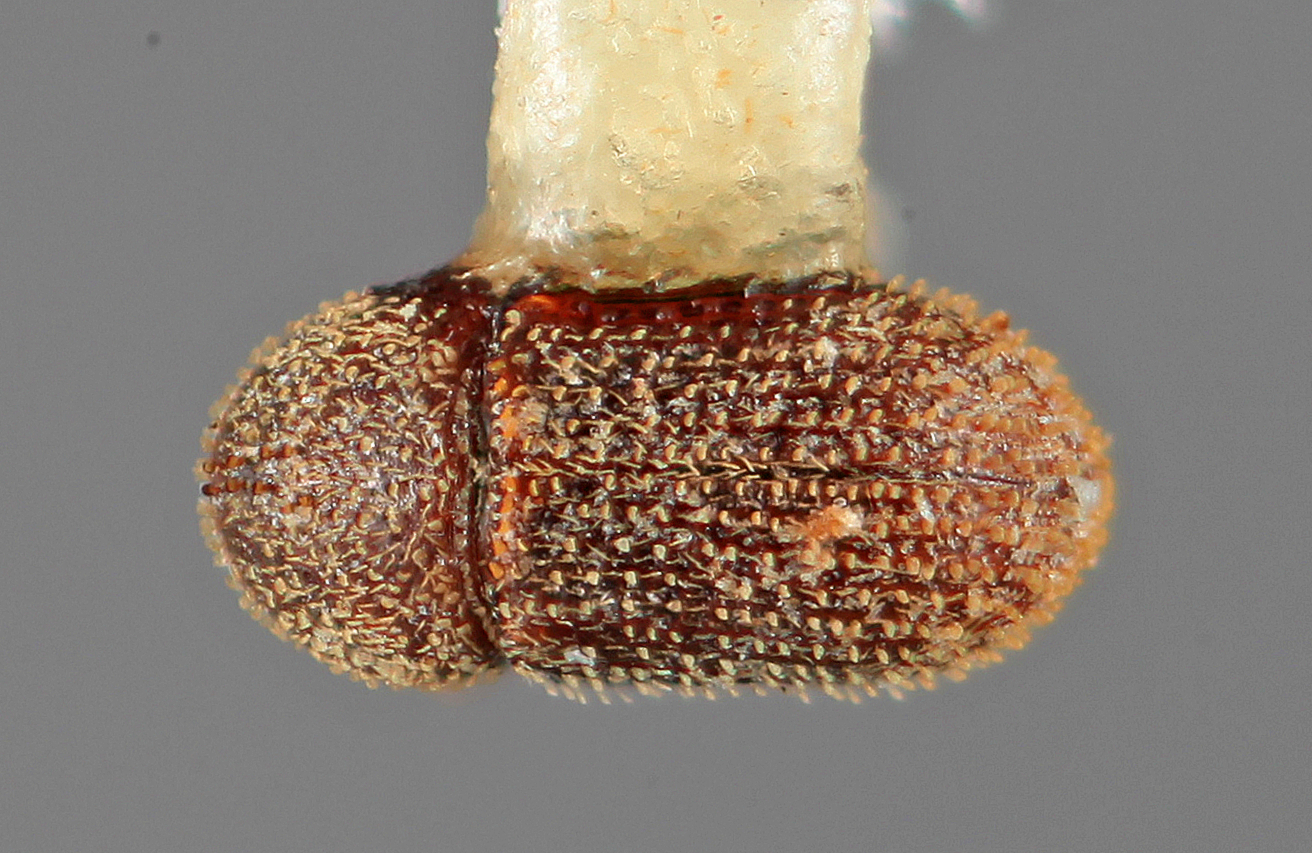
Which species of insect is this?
Liparthrum arizonicum
